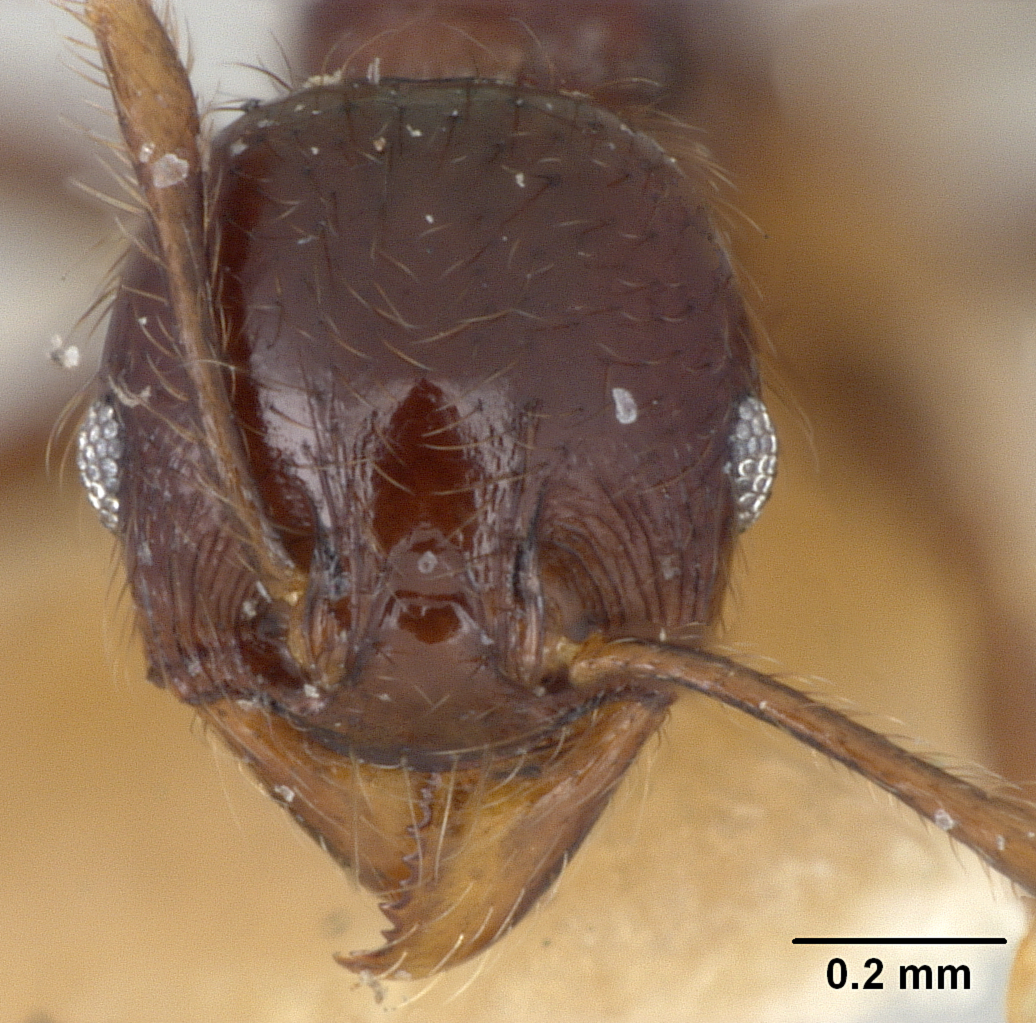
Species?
Pheidole walkeri
